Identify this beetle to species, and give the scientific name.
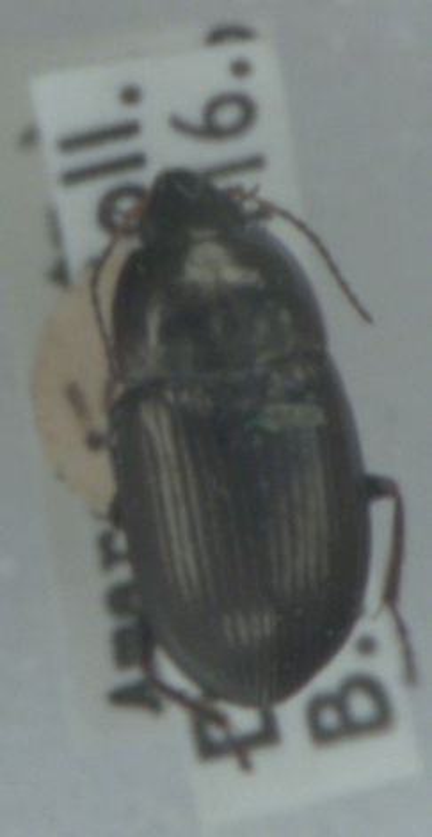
Amara similata
